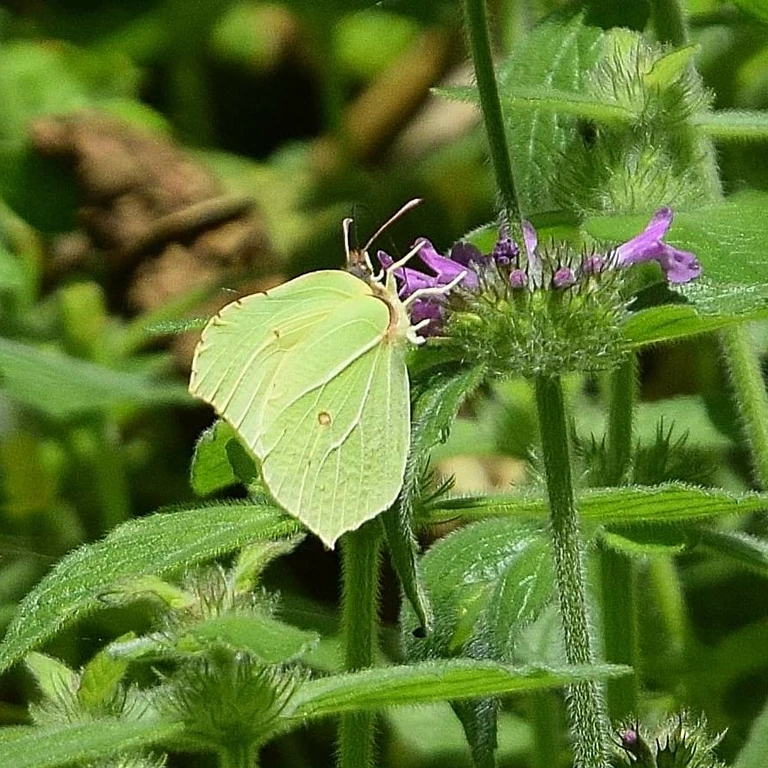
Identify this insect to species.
Gonepteryx rhamni
